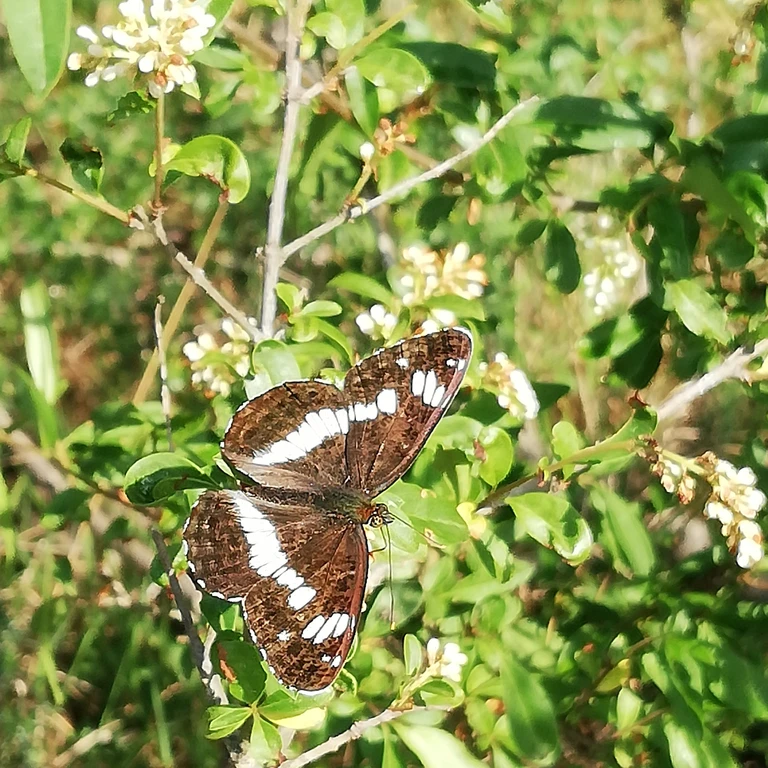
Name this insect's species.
Limenitis camilla (also Ladoga camilla)
